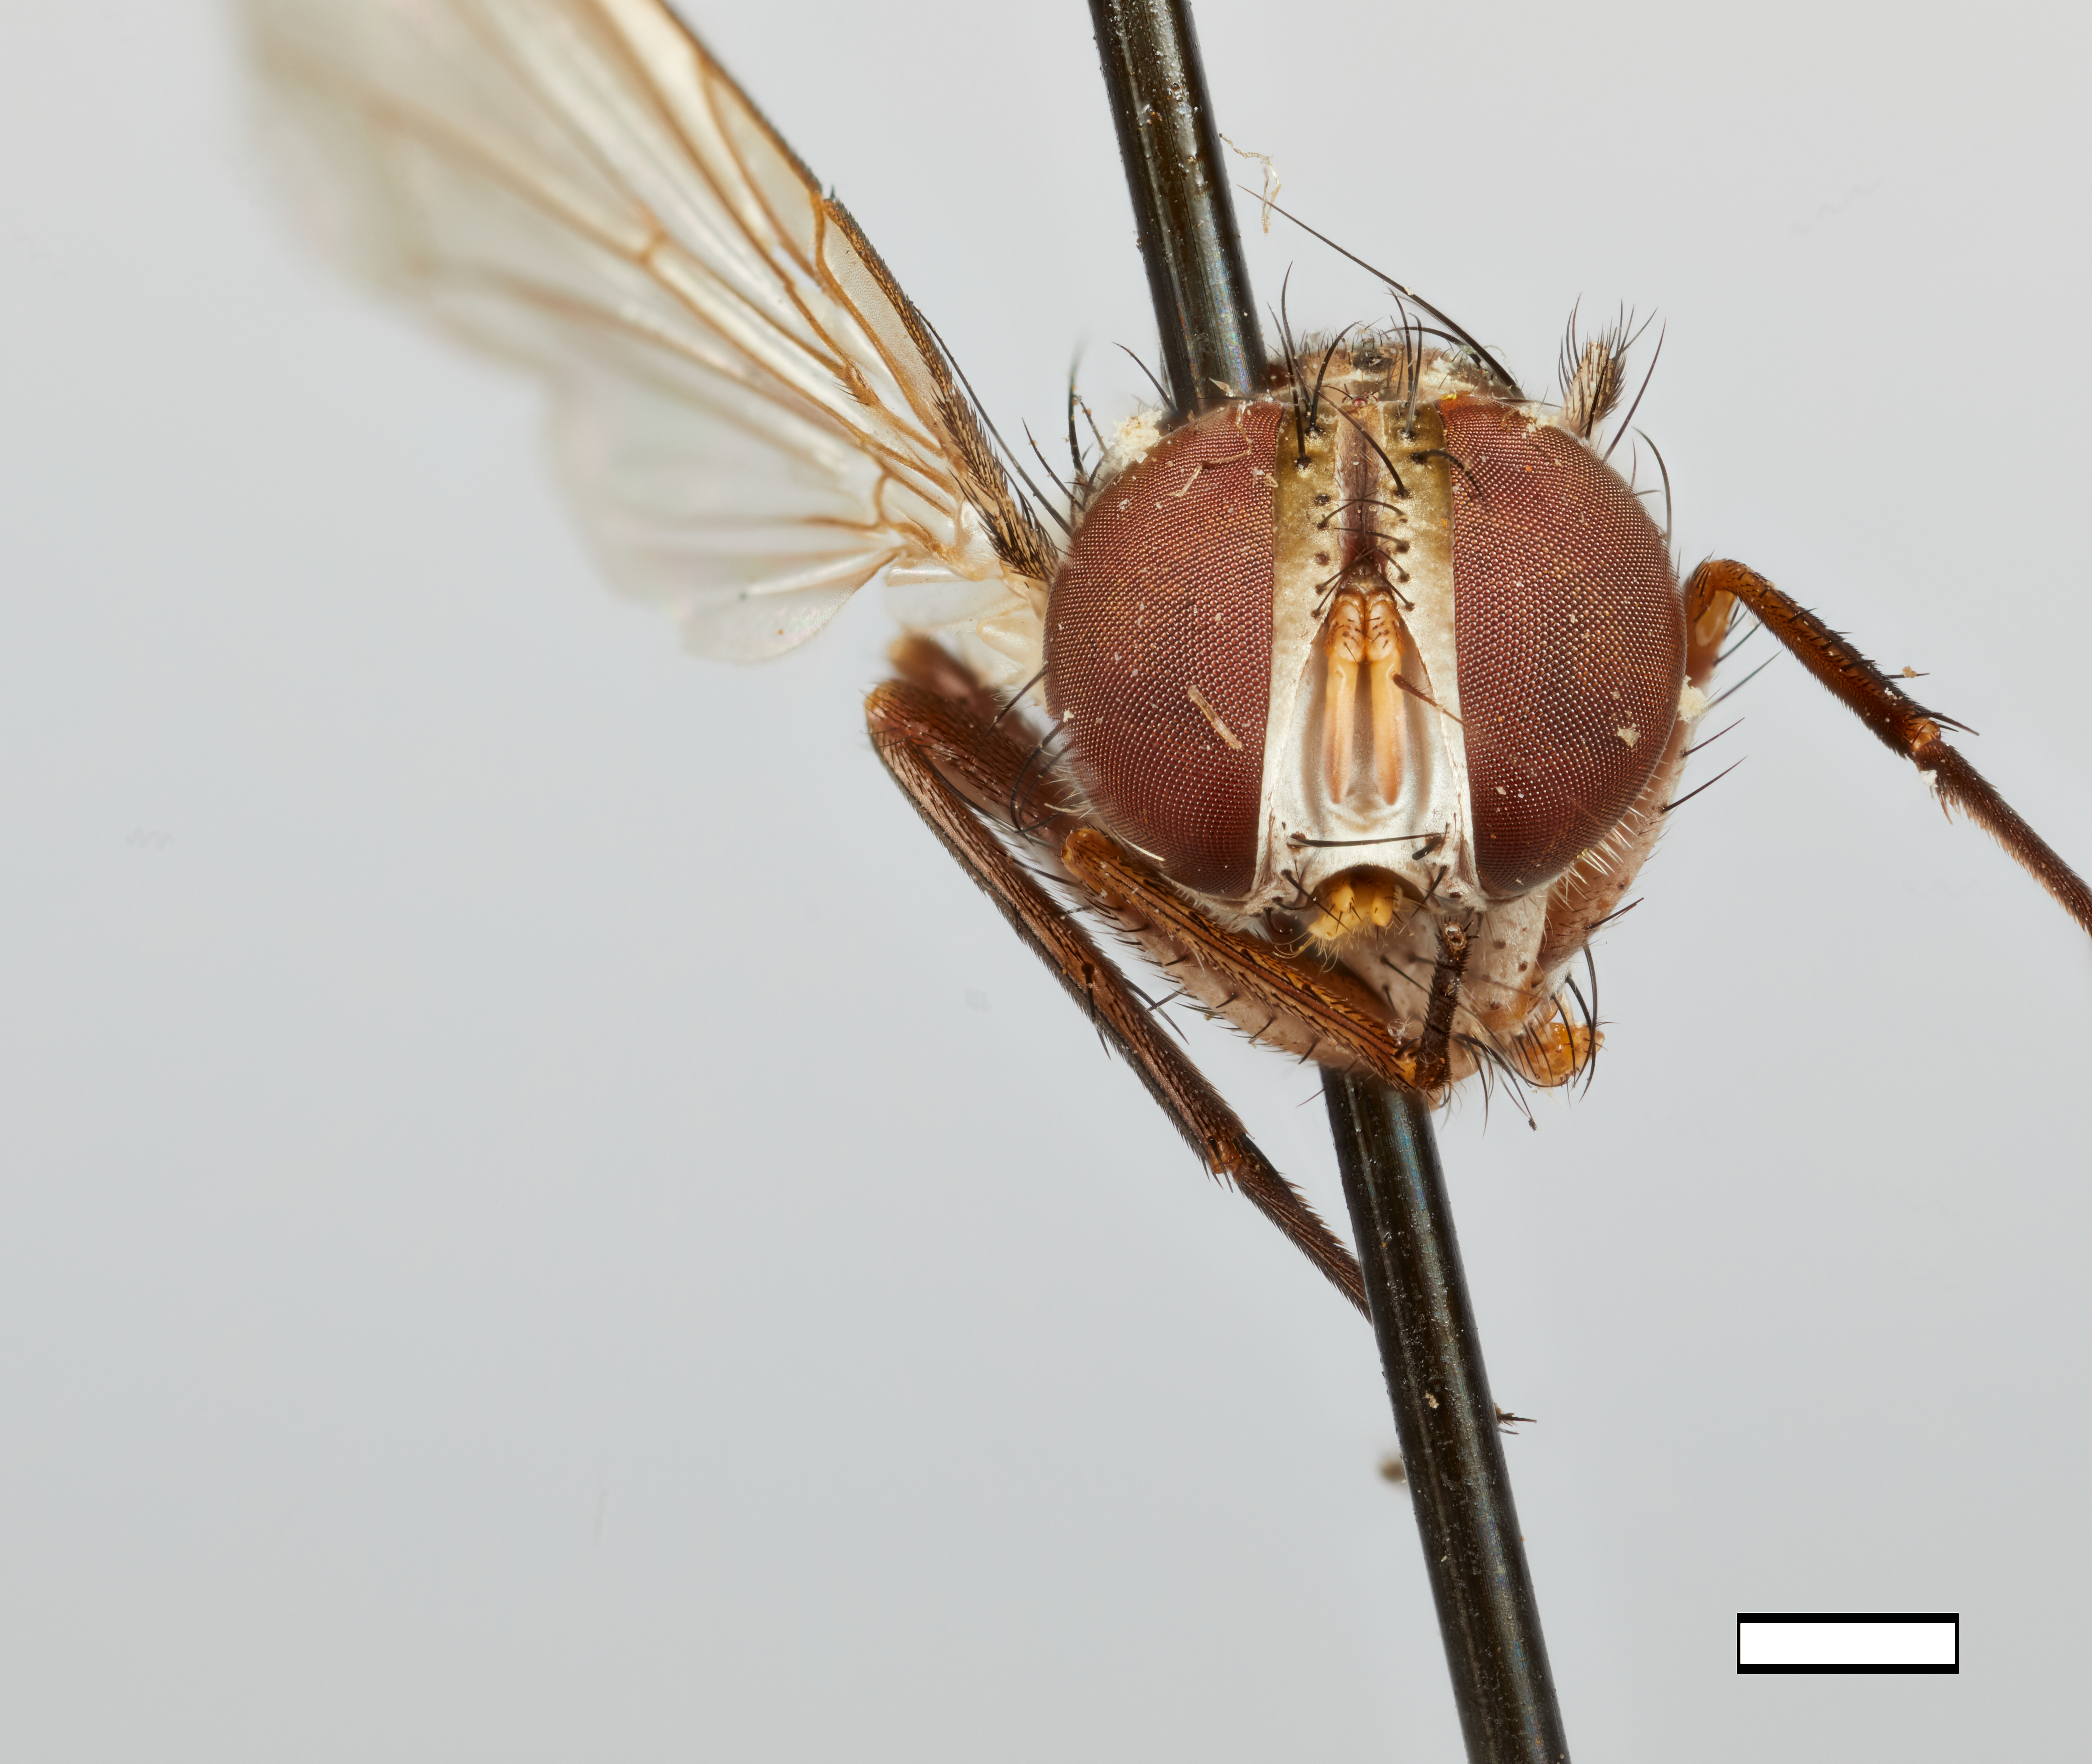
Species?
Oestrogastrodes similis
